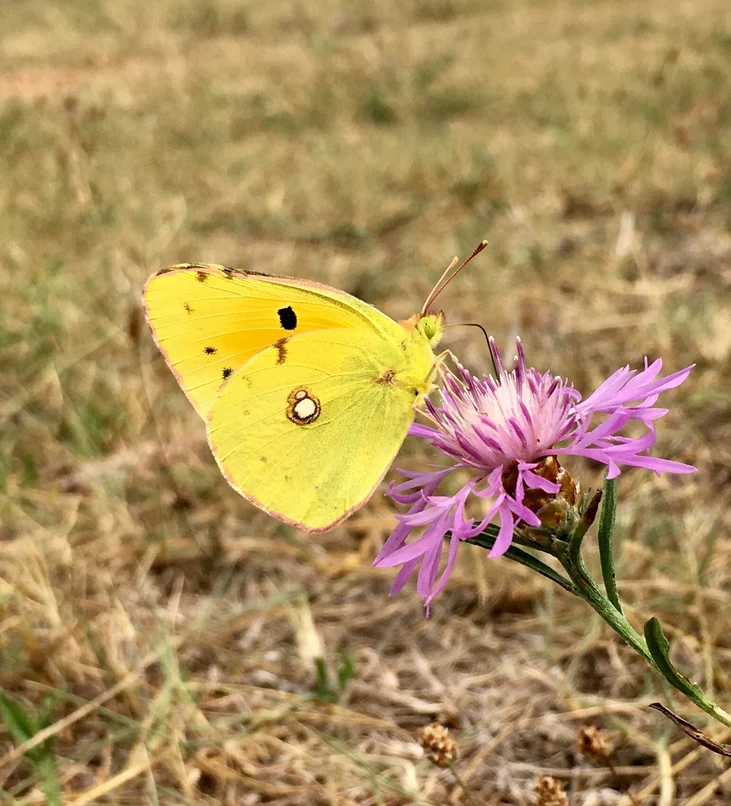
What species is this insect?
Colias croceus
